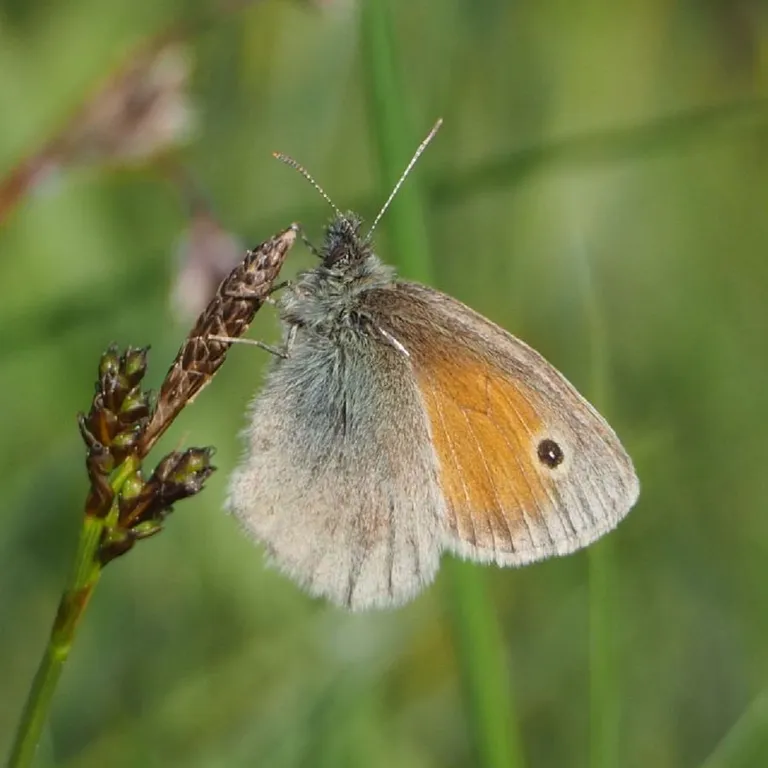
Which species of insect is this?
Coenonympha pamphilus
